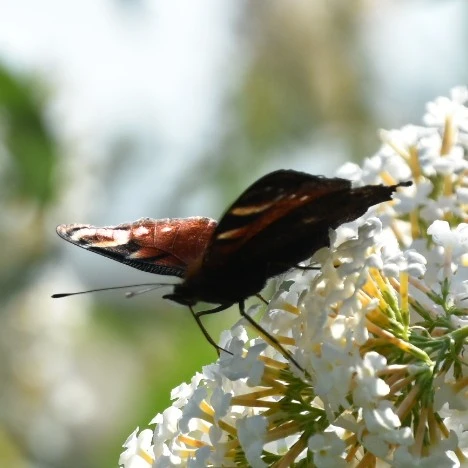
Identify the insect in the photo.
Aglais io
